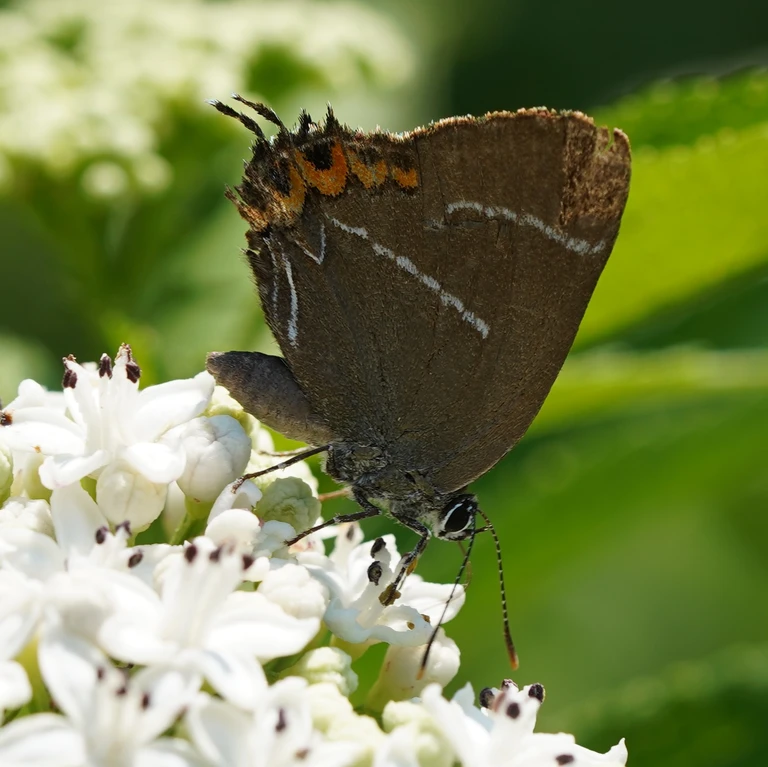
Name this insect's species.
Satyrium w-album
